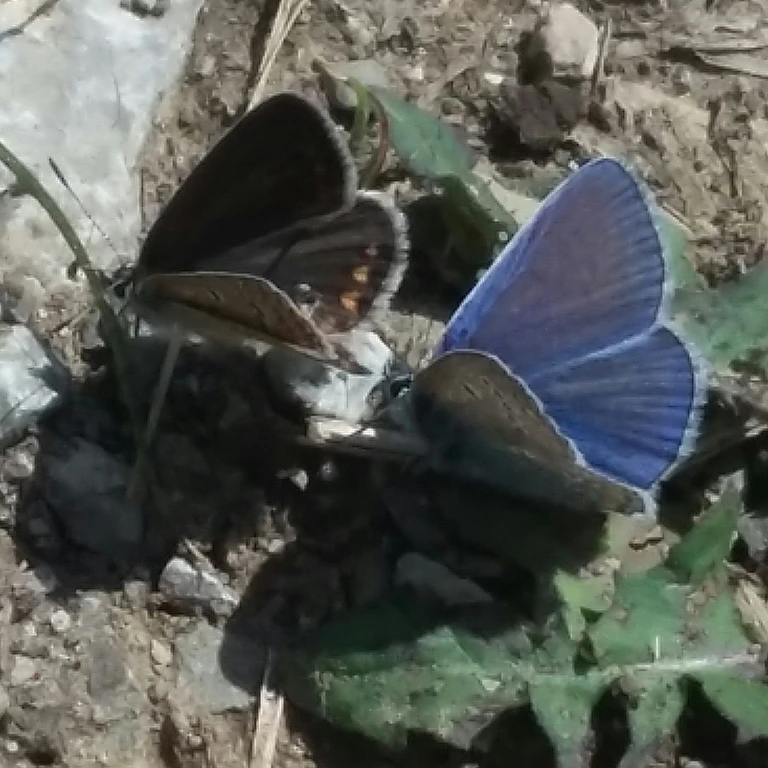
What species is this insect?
Polyommatus icarus
